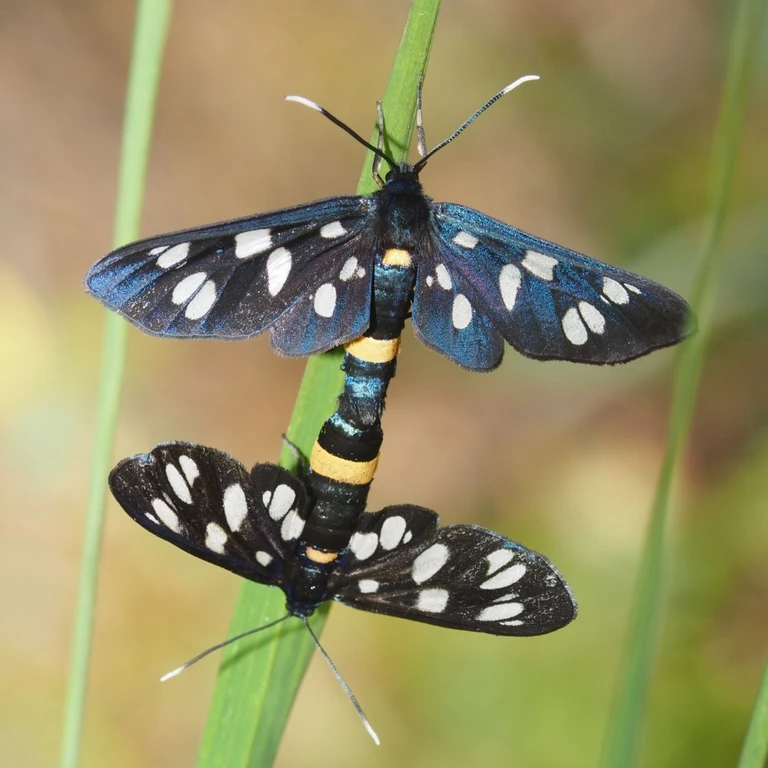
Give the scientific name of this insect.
Amata phegea
